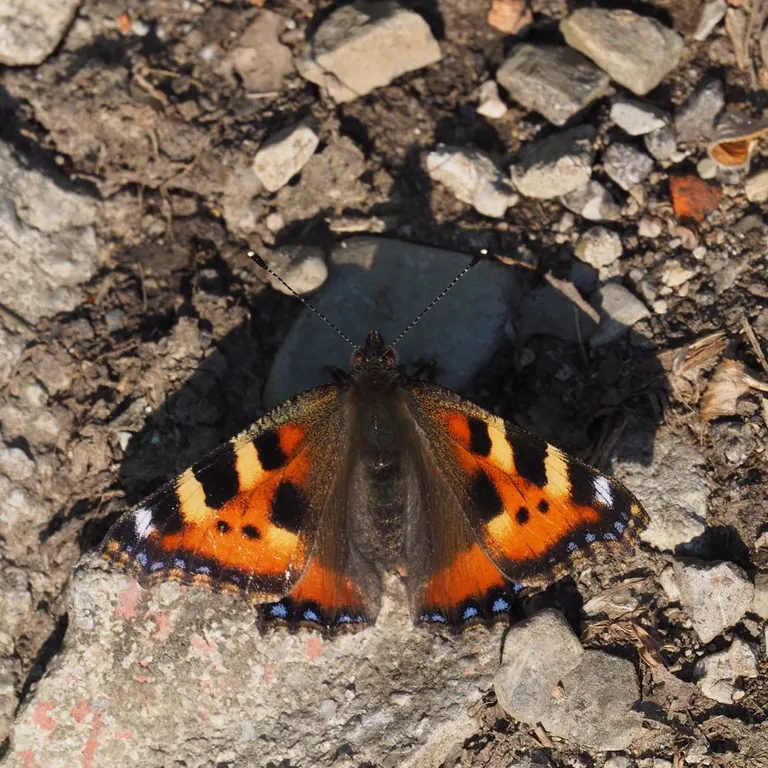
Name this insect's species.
Aglais urticae
